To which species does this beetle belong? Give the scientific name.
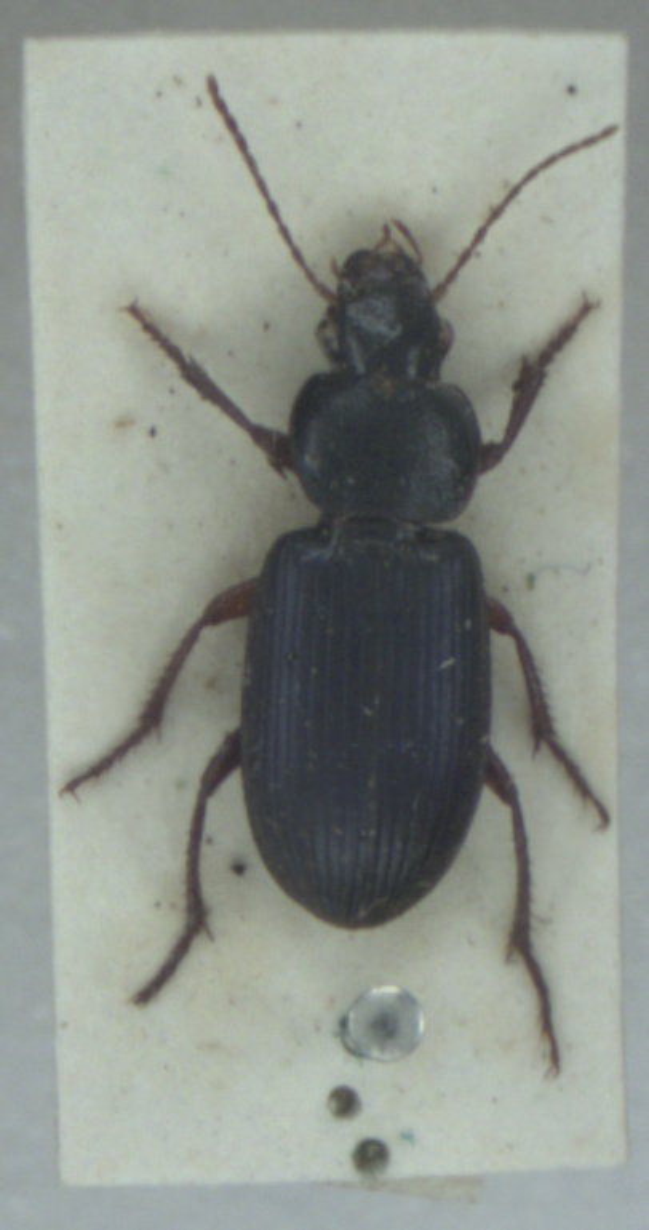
Ophonus ardosiacus
